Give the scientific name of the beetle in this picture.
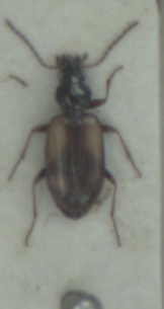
Bembidion femoratum
